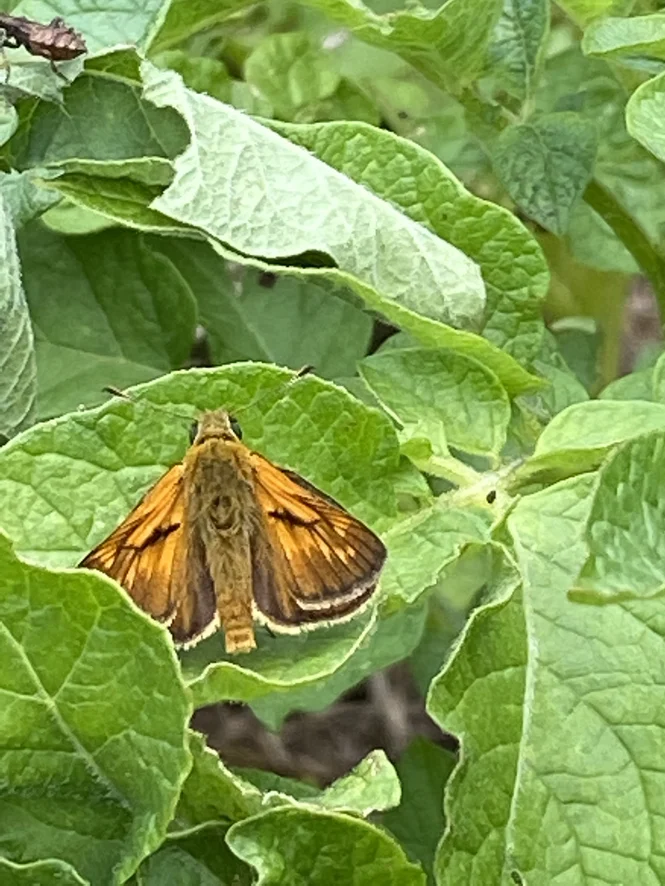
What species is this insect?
Ochlodes sylvanus (also Ochlodes venata)
